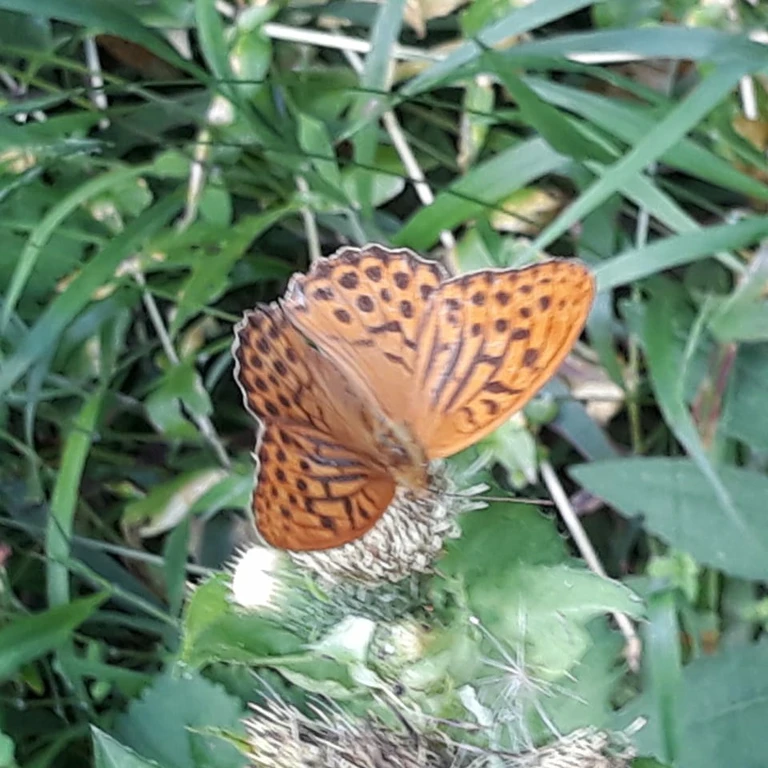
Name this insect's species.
Argynnis paphia
